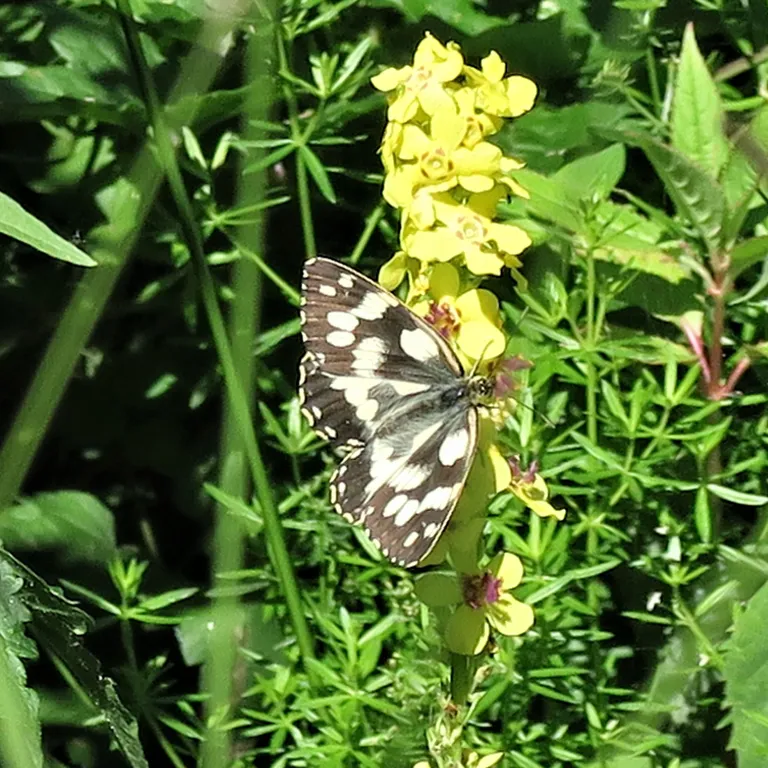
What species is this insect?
Melanargia galathea
